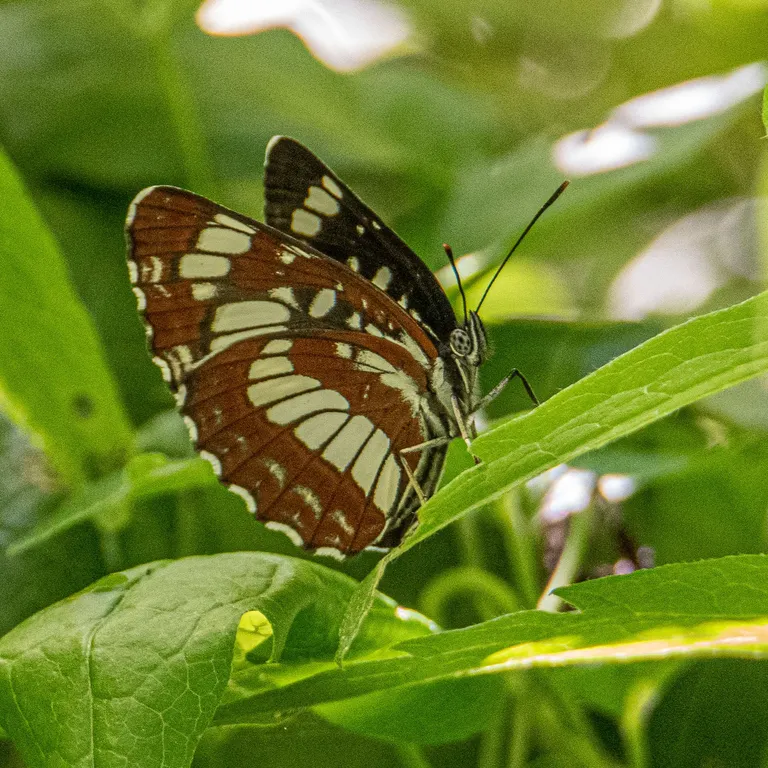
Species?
Neptis rivularis
